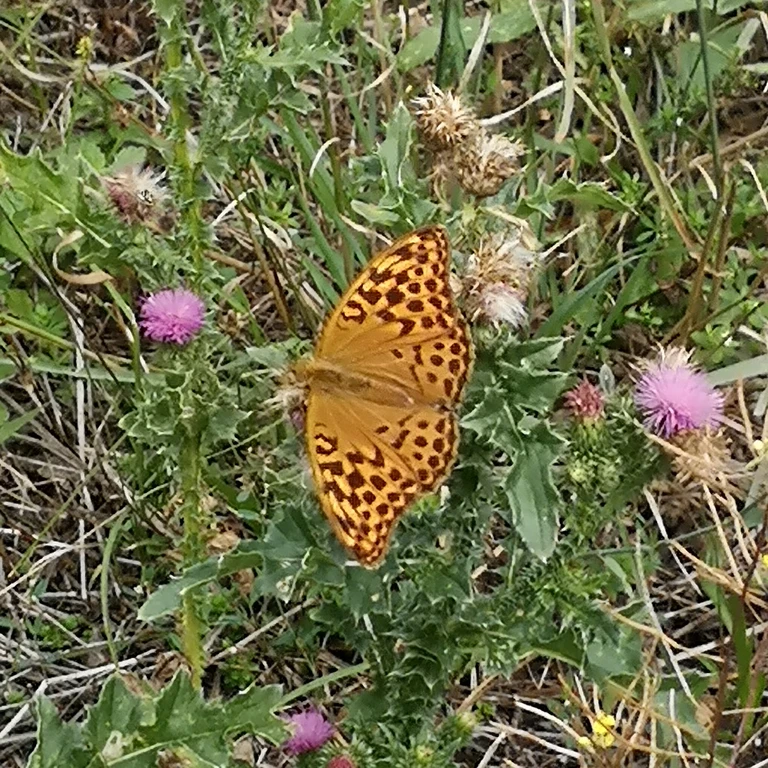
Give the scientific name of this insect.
Argynnis paphia
